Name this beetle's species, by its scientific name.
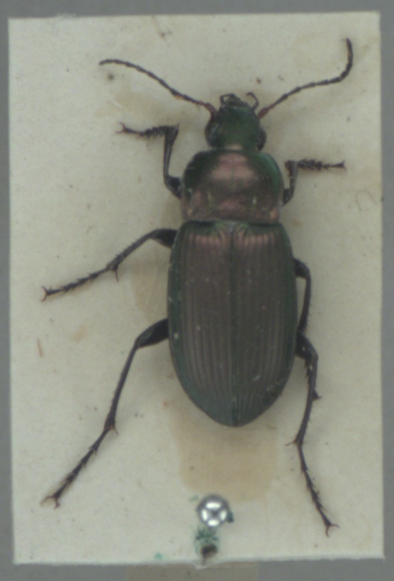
Poecilus cupreus
